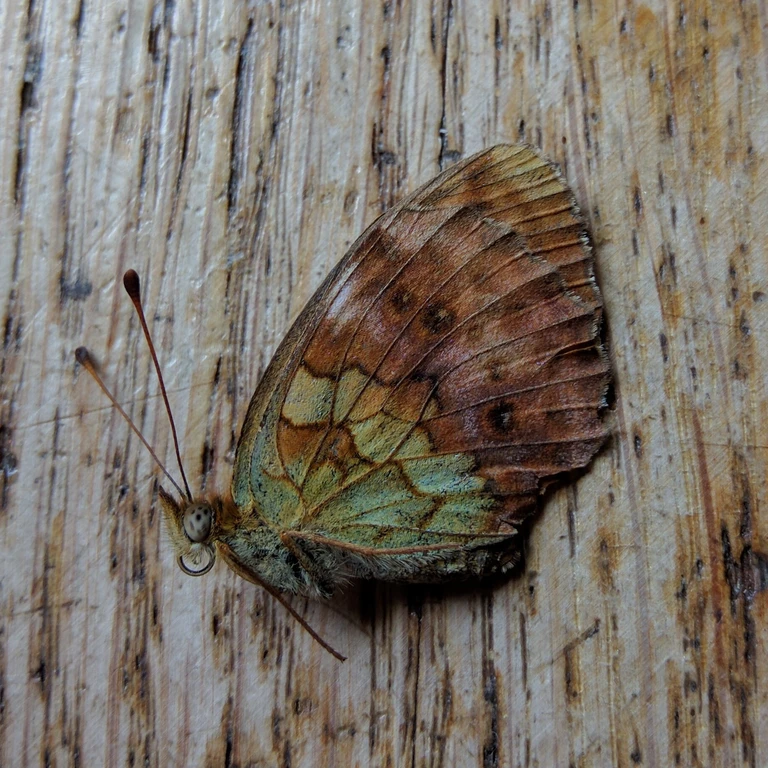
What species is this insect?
Brenthis daphne
